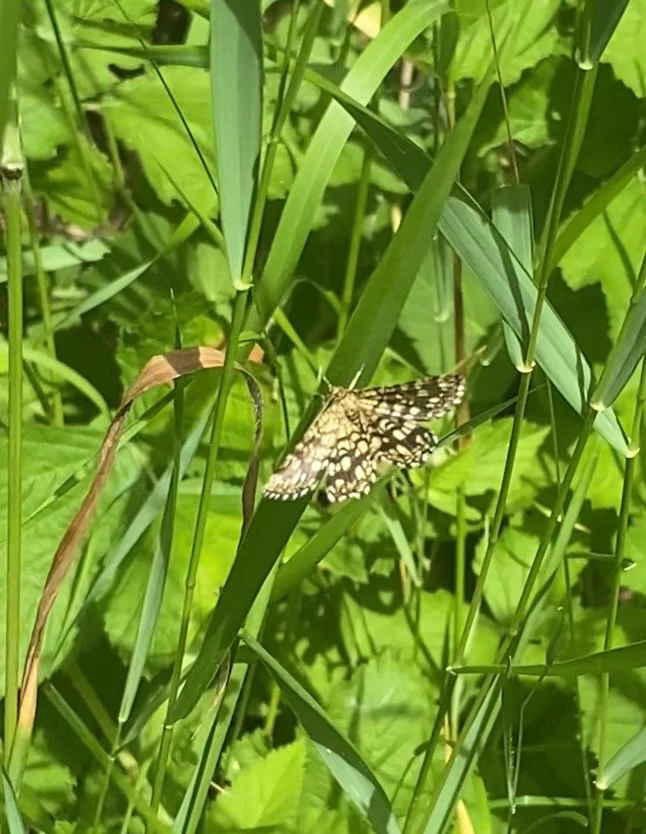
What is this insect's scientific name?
Chiasmia clathrata
